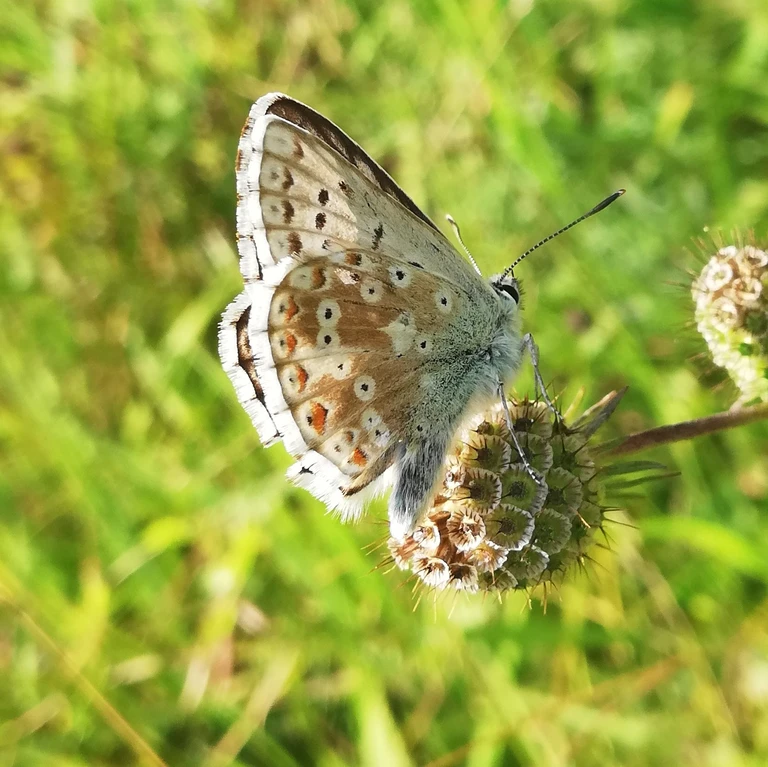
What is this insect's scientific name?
Lysandra coridon
